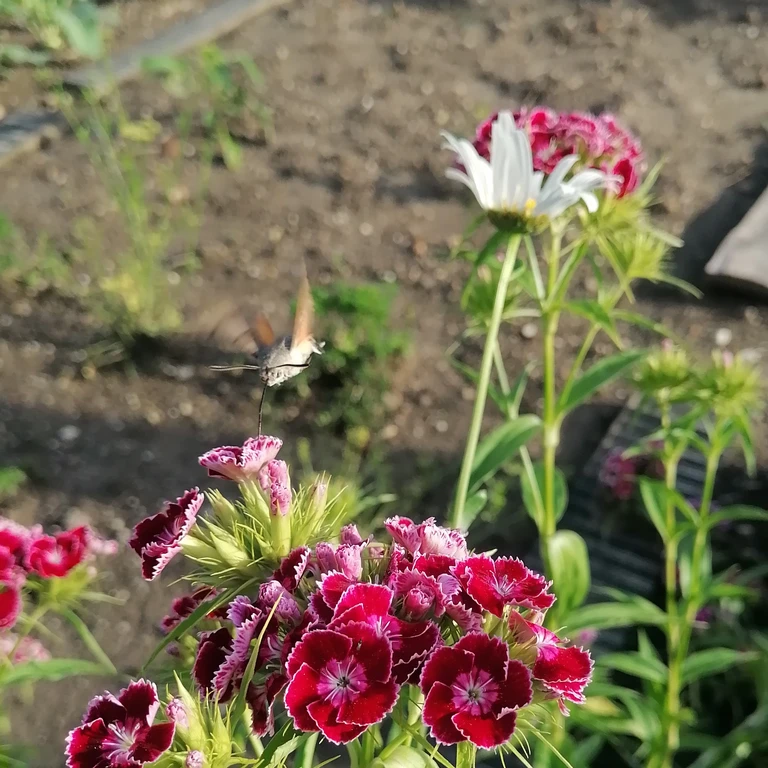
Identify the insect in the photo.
Macroglossum stellatarum
